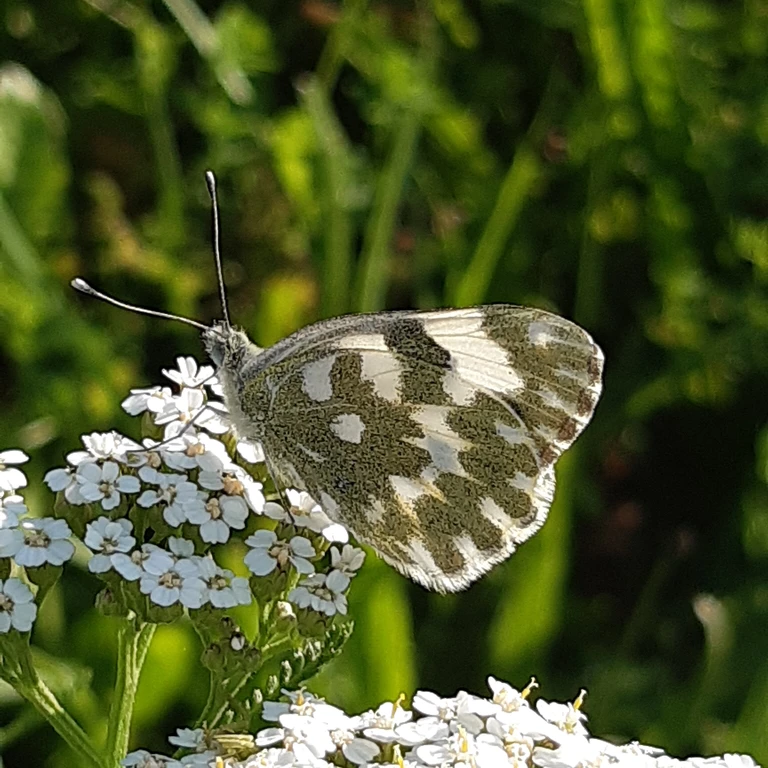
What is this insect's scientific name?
Pontia edusa
